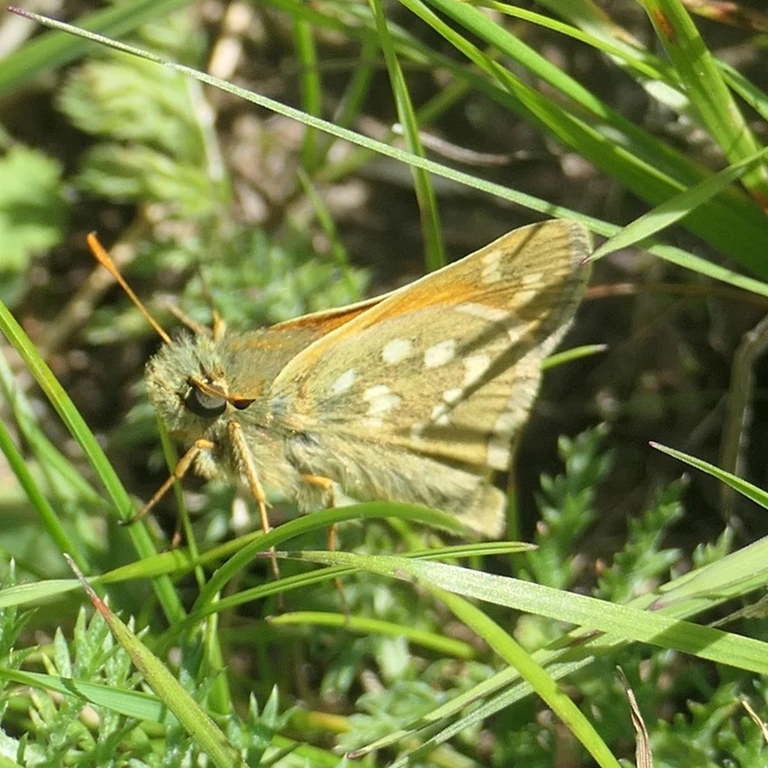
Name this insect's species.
Hesperia comma
